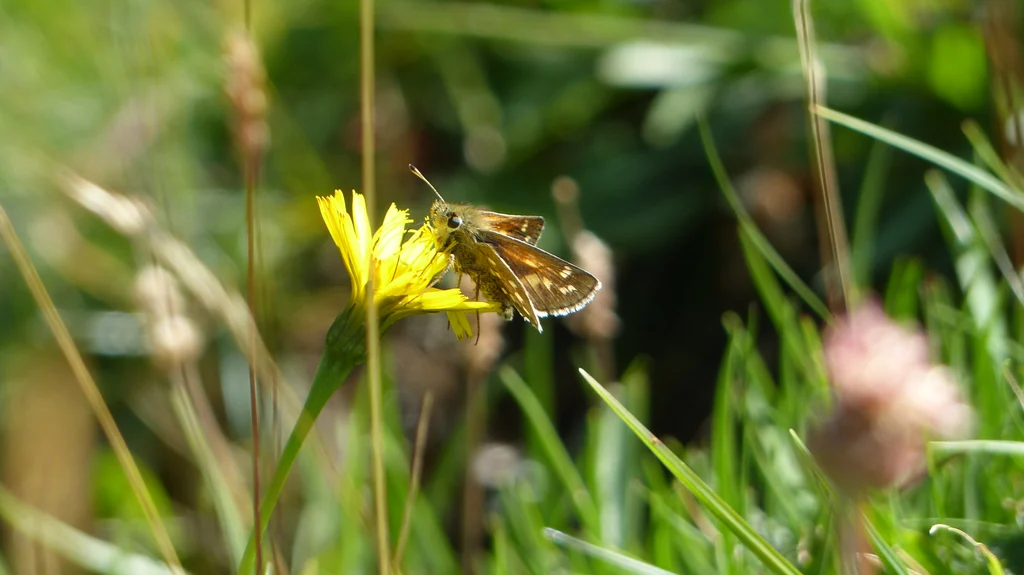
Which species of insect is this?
Hesperia comma
